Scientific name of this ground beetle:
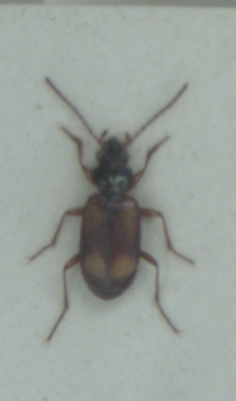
Bembidion saxatile
